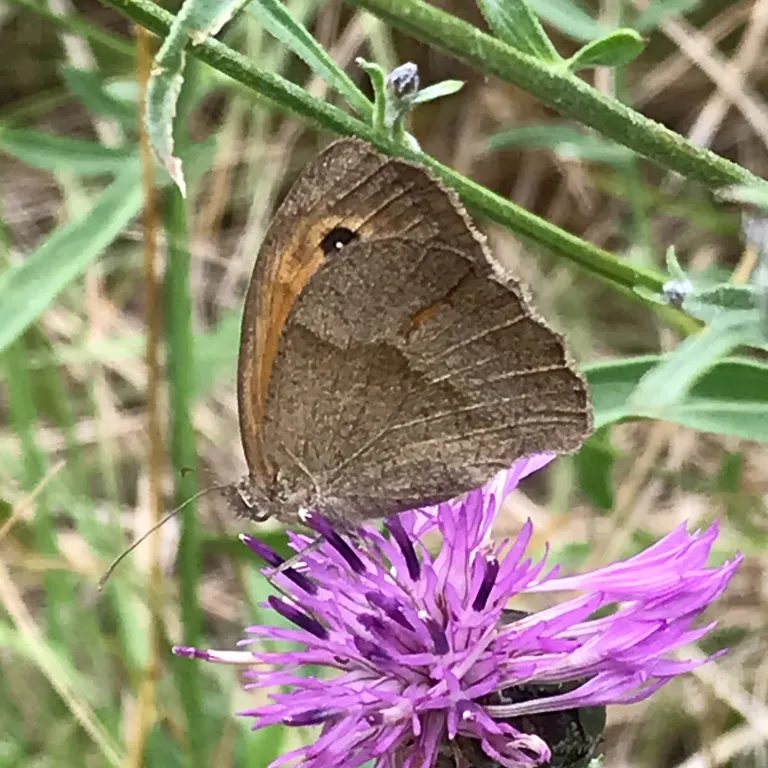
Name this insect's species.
Maniola jurtina
